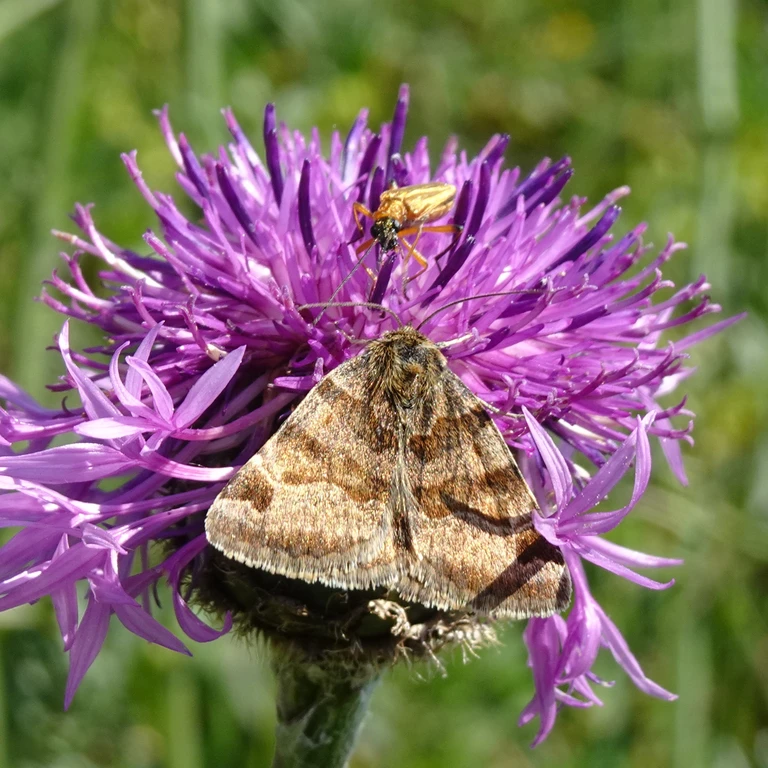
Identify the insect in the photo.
Euclidia glyphica
